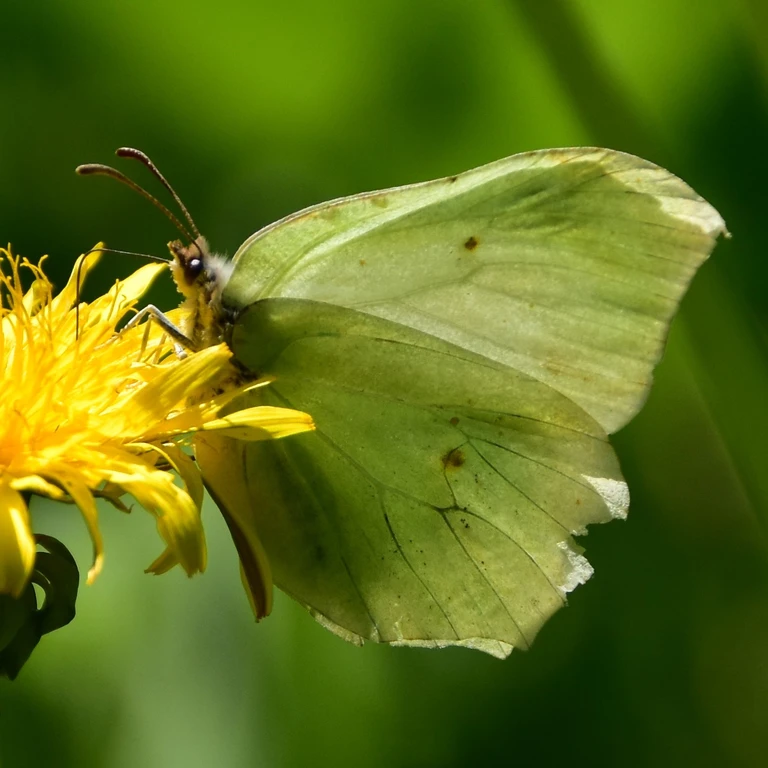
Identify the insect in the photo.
Gonepteryx rhamni
